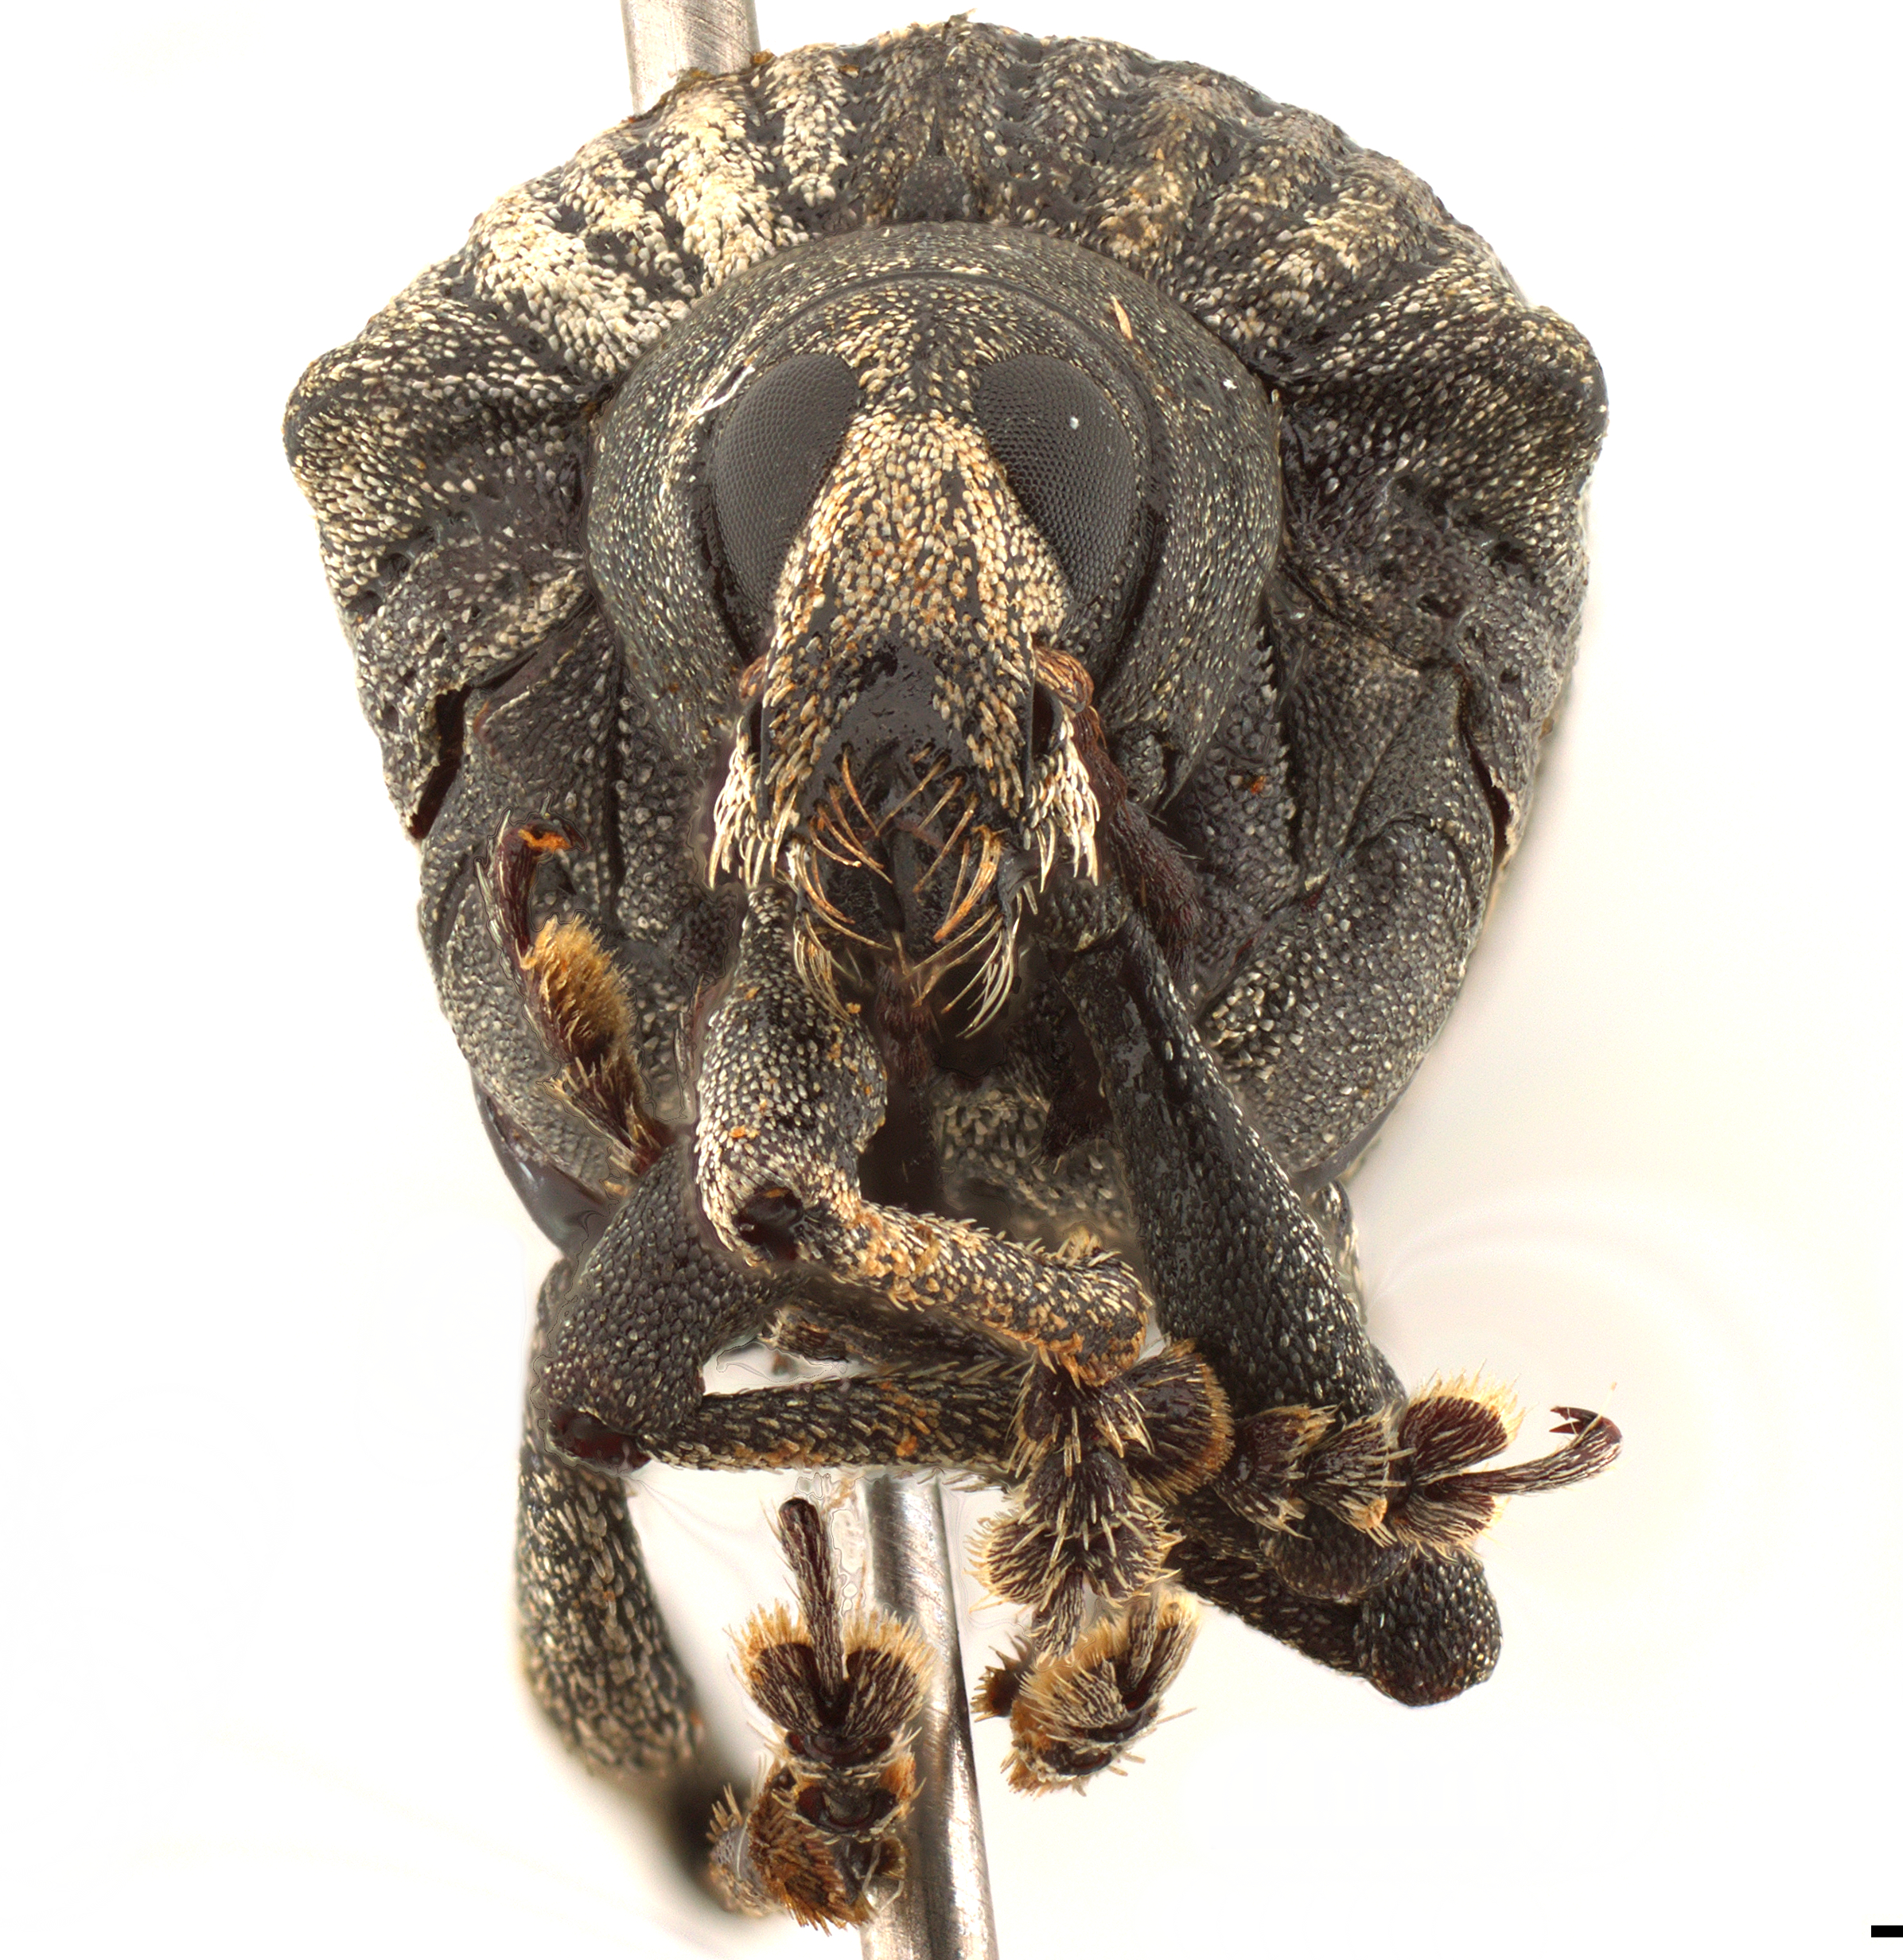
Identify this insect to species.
Cydianerus argenteus
